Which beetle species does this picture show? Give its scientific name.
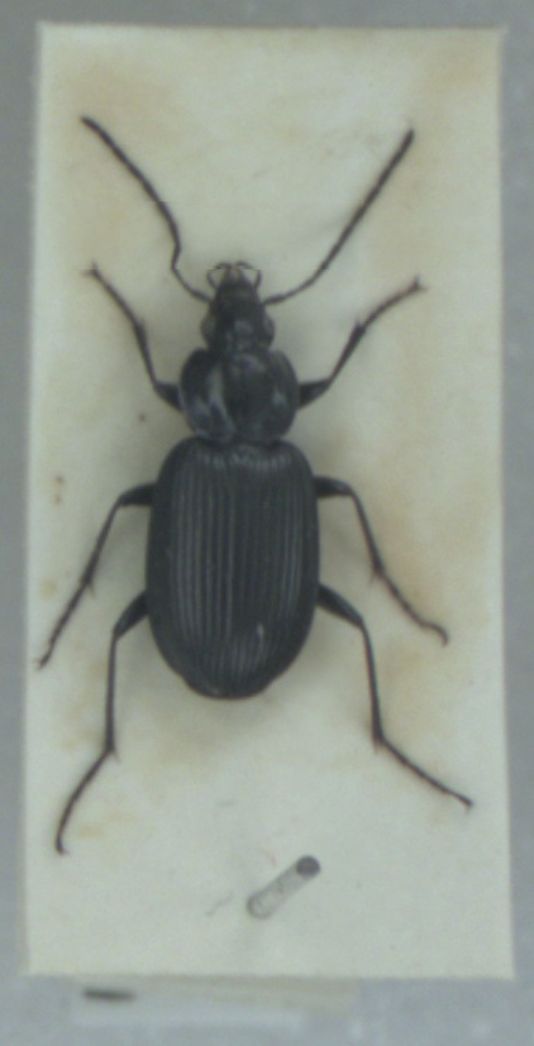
Agonum emarginatum
